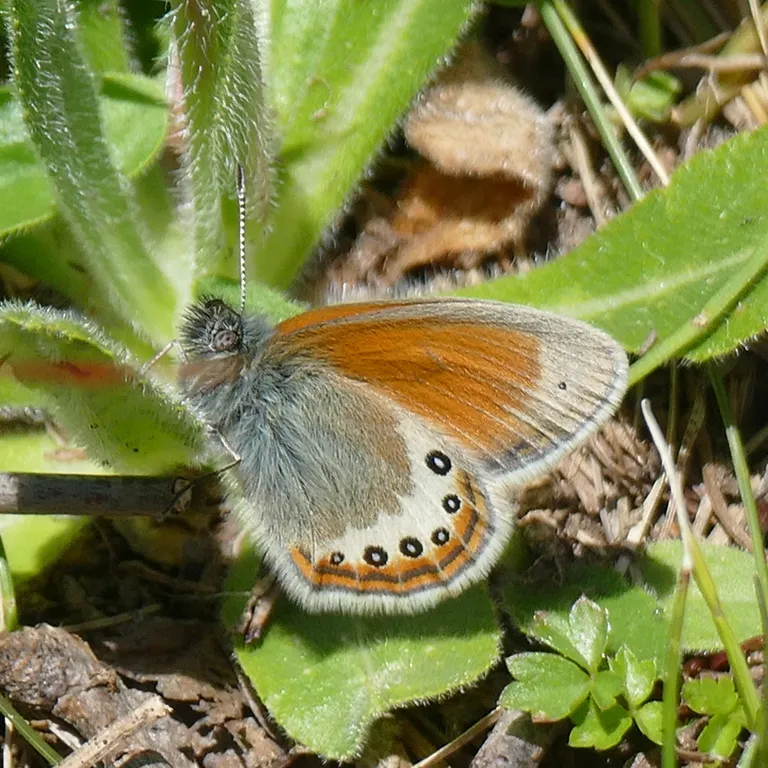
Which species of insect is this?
Coenonympha gardetta
